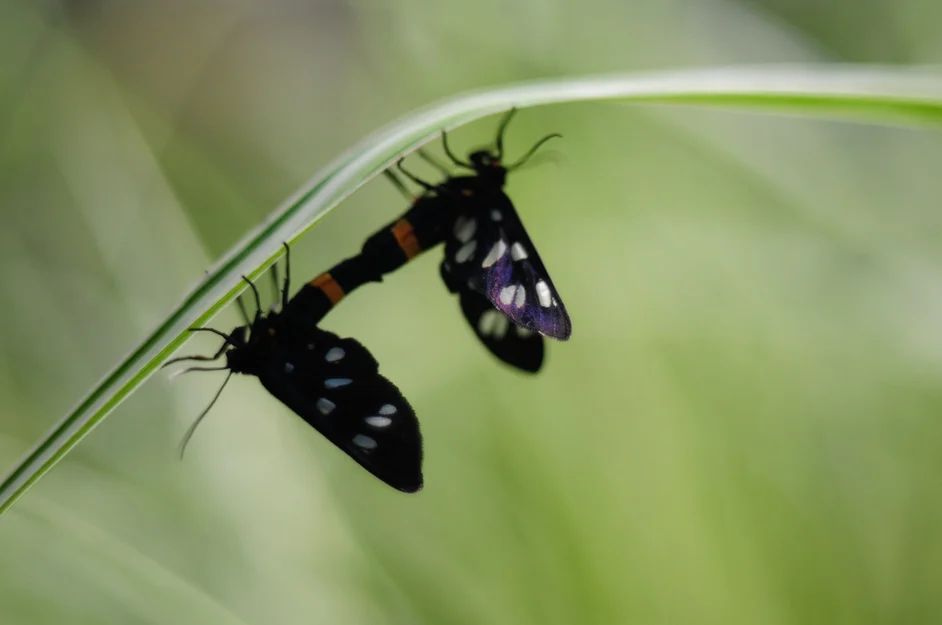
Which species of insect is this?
Amata phegea
